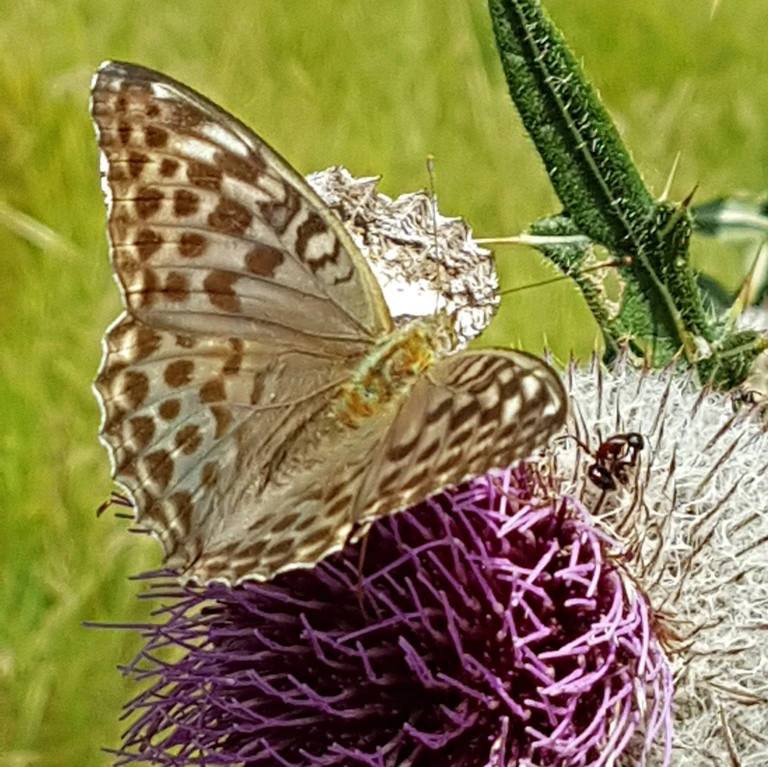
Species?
Argynnis paphia
